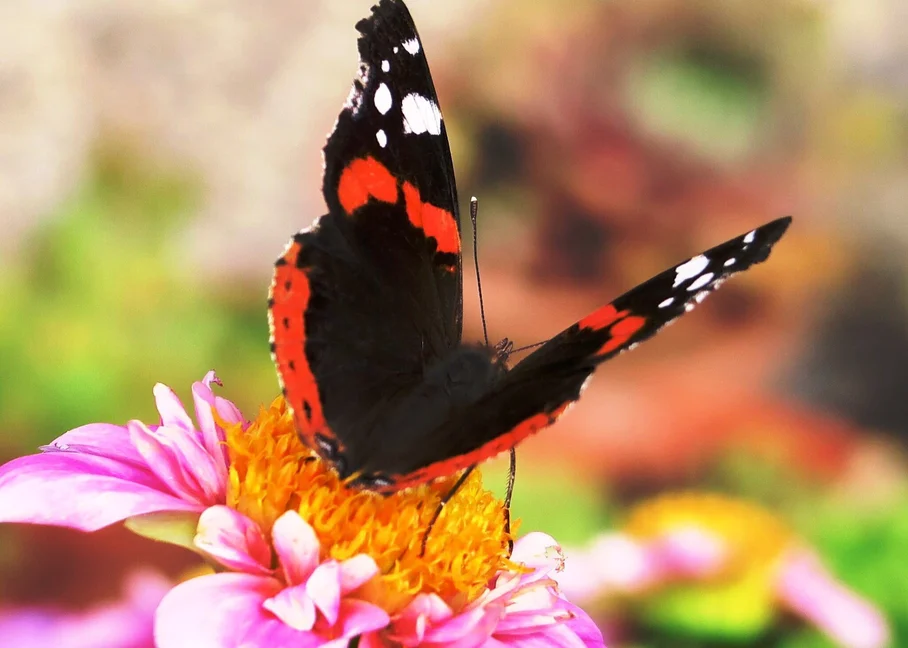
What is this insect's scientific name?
Vanessa atalanta
